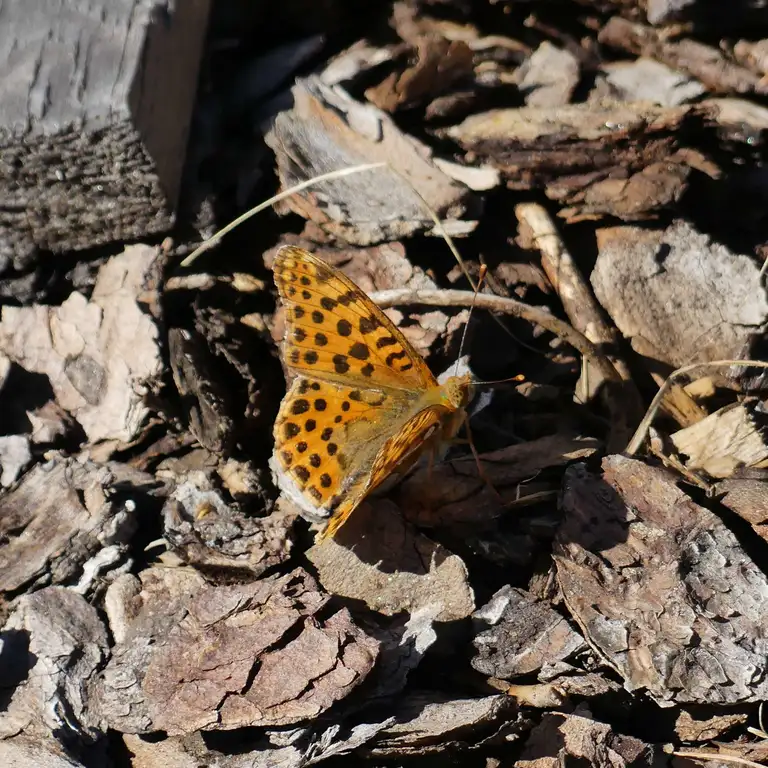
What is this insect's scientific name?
Issoria lathonia
